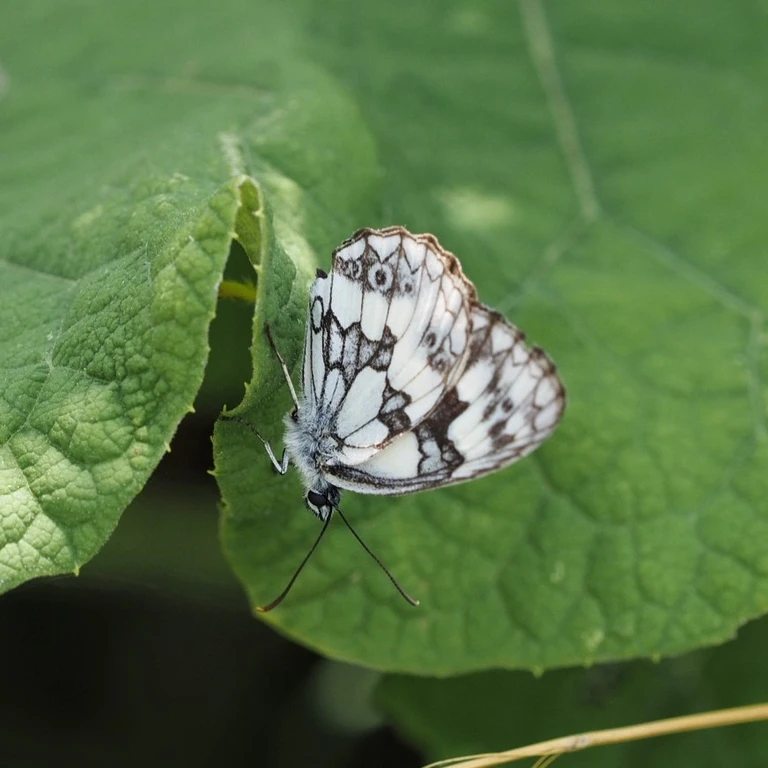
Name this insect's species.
Melanargia galathea
